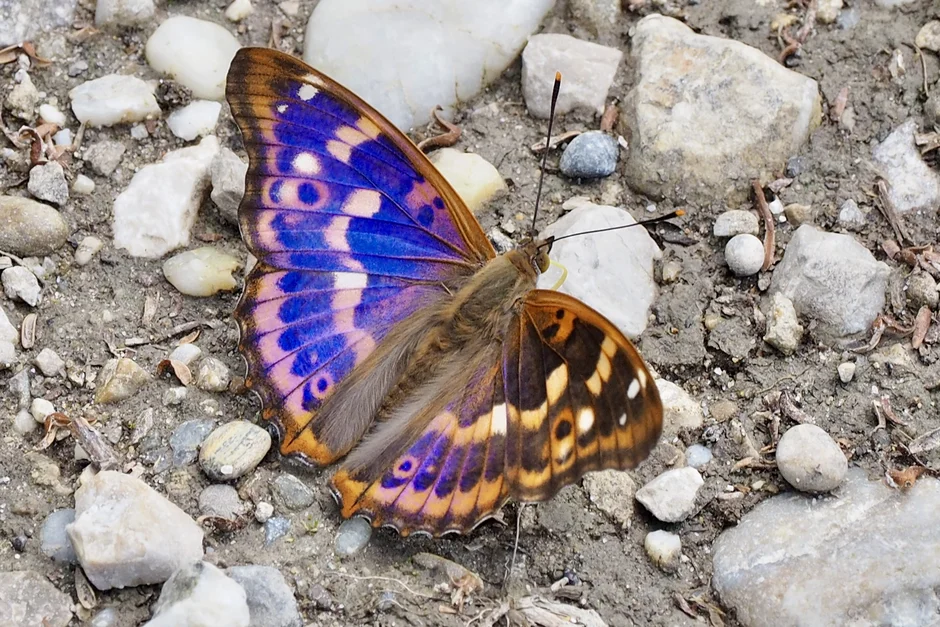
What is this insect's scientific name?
Apatura ilia
